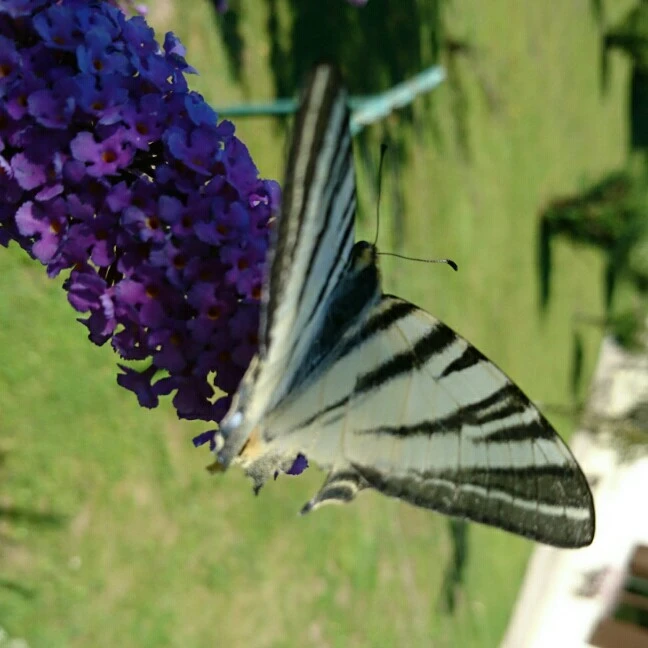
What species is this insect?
Iphiclides podalirius
